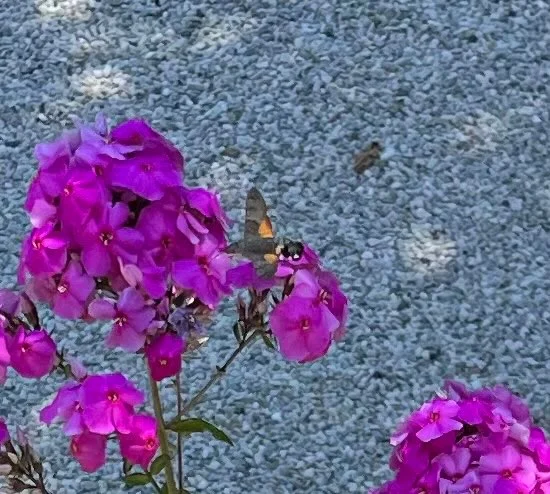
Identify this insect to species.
Macroglossum stellatarum
